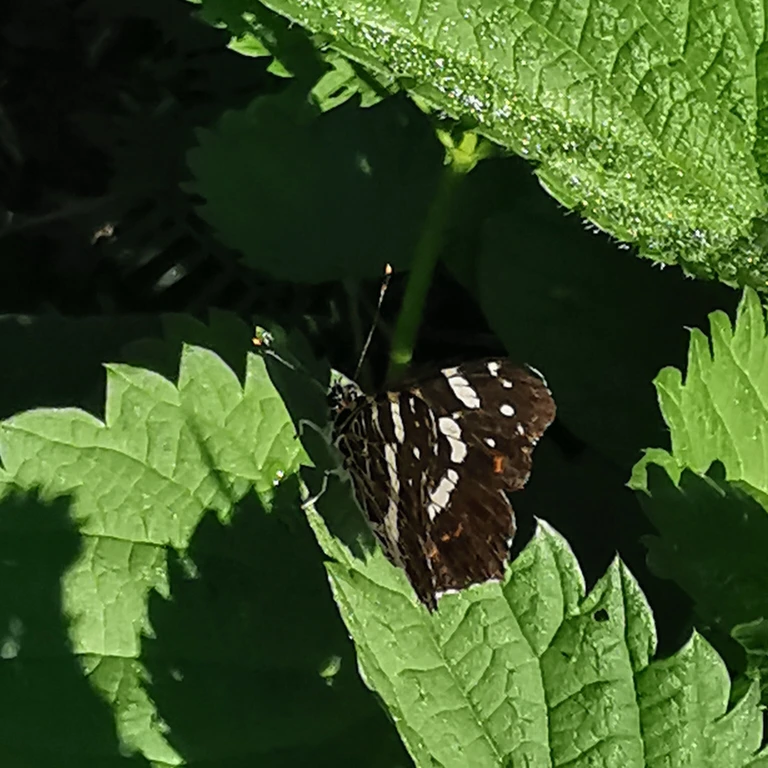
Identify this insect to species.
Araschnia levana
